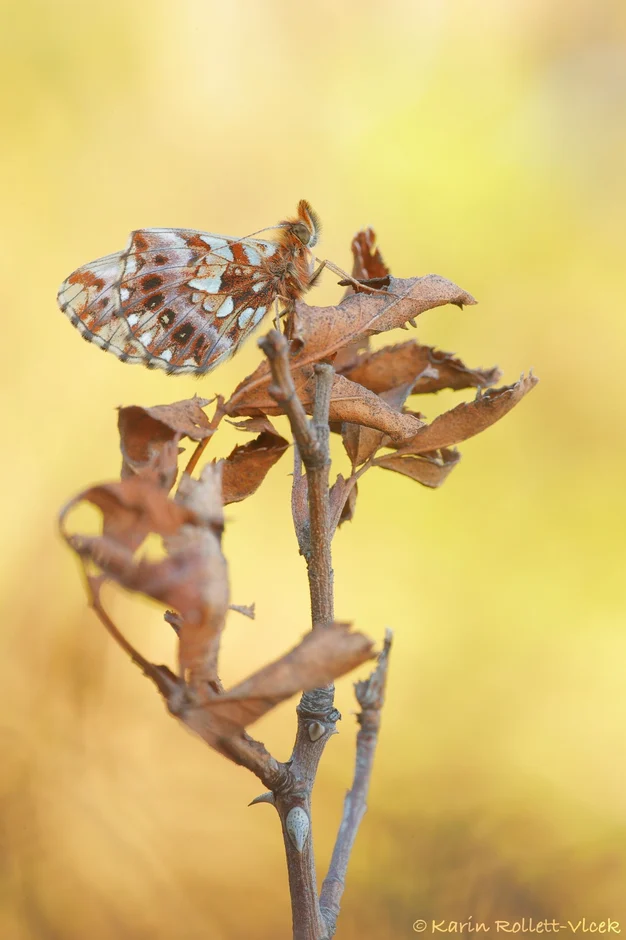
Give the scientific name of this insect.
Boloria dia
